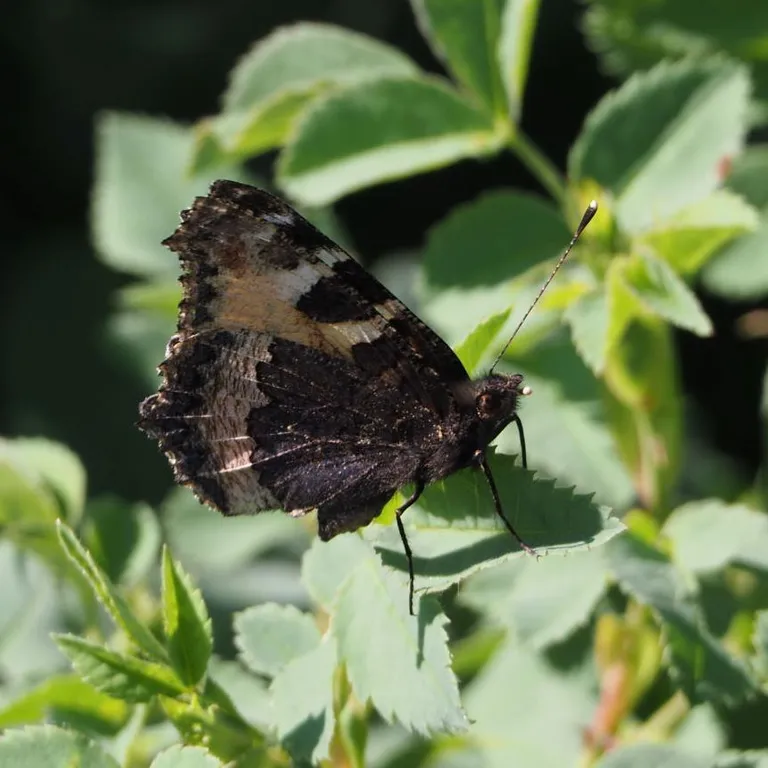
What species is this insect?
Aglais urticae
